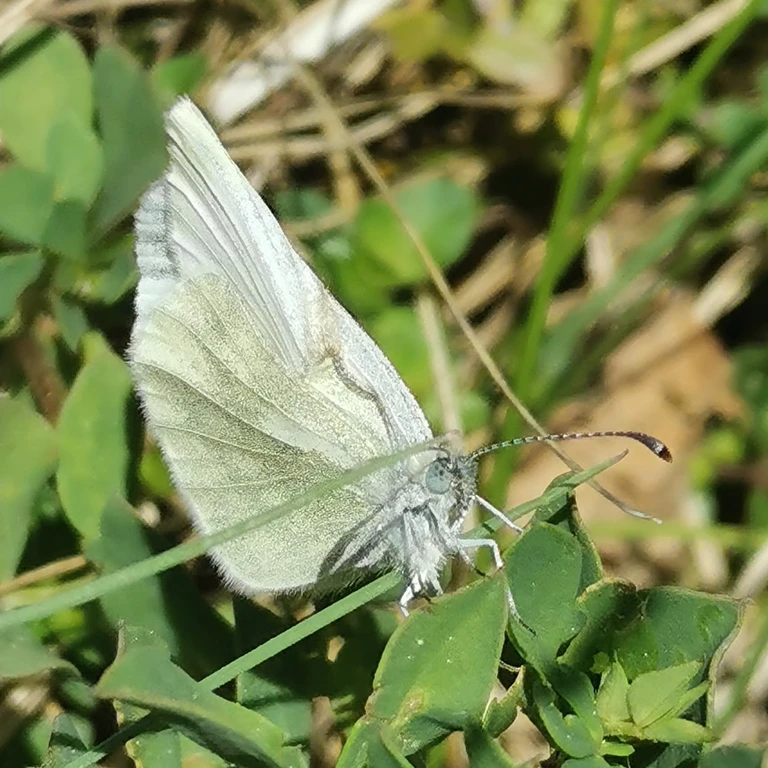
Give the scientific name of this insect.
Leptidea sinapis/juvernica
